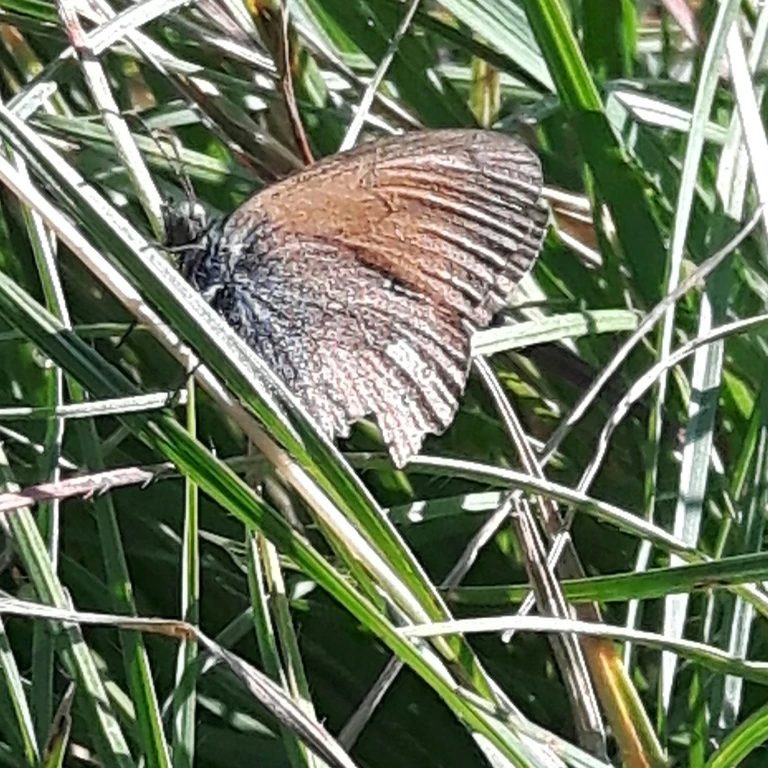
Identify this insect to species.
Coenonympha glycerion (also Coenonympha iphis)
